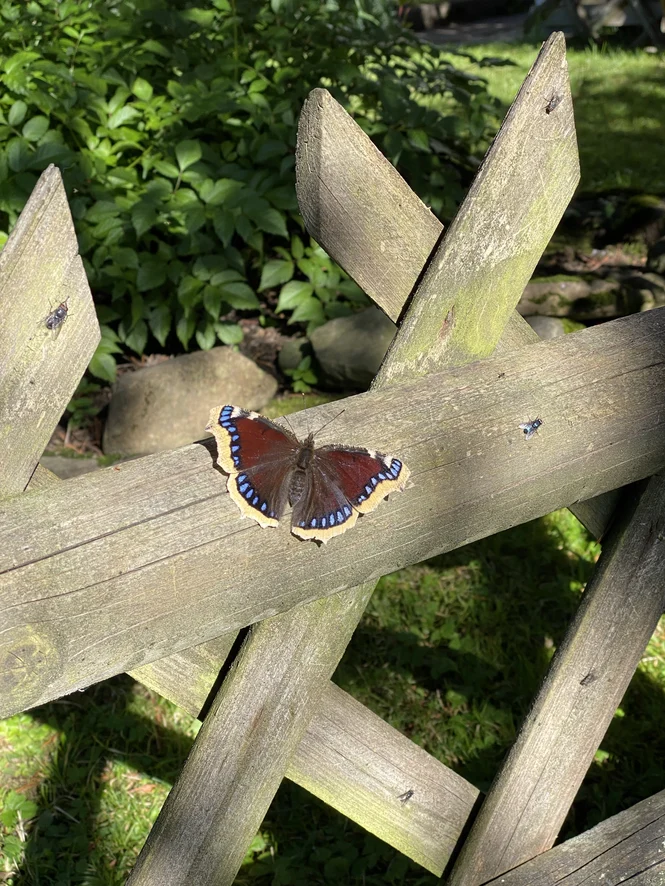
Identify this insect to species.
Nymphalis antiopa
